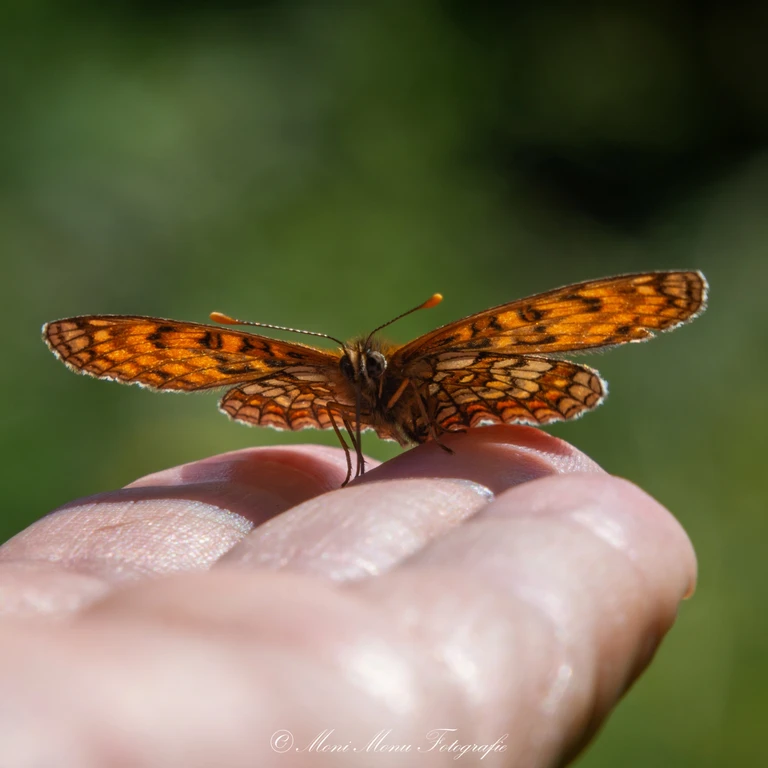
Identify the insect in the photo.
Melitaea athalia
